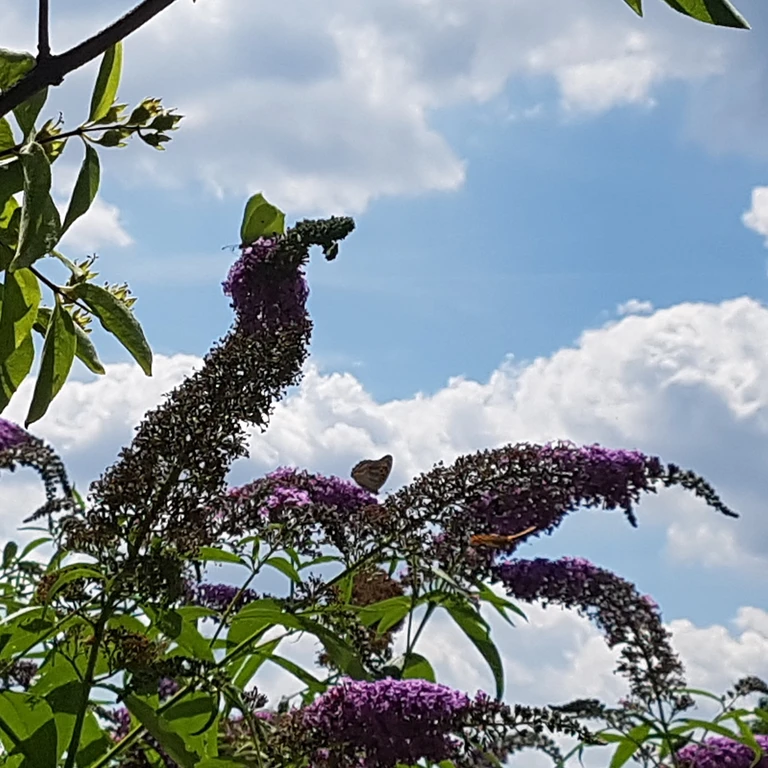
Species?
Gonepteryx rhamni
